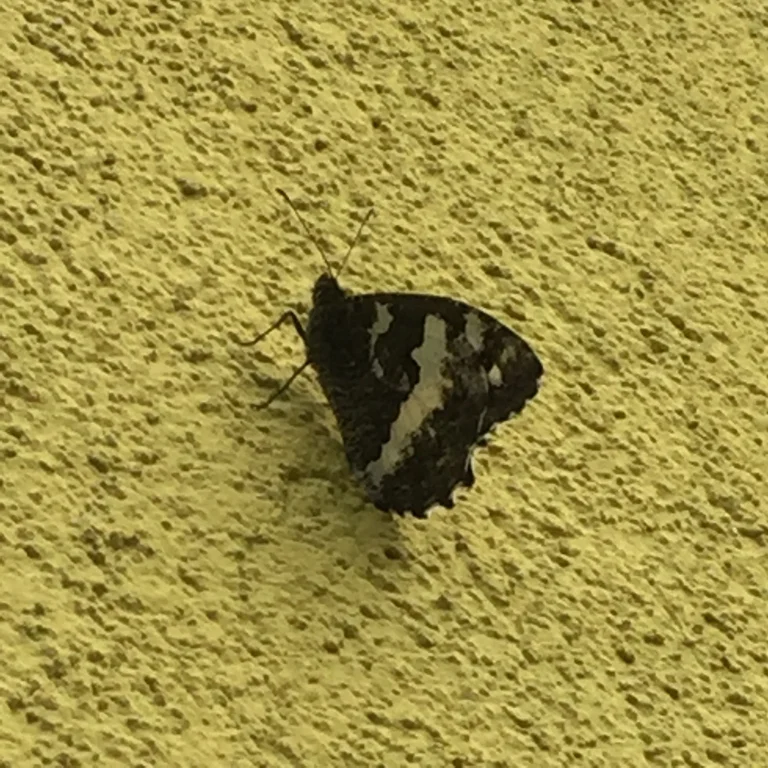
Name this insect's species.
Brintesia circe
